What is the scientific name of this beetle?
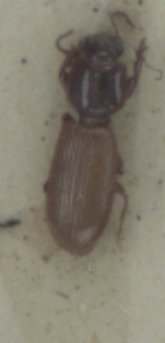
Clivina fossor
